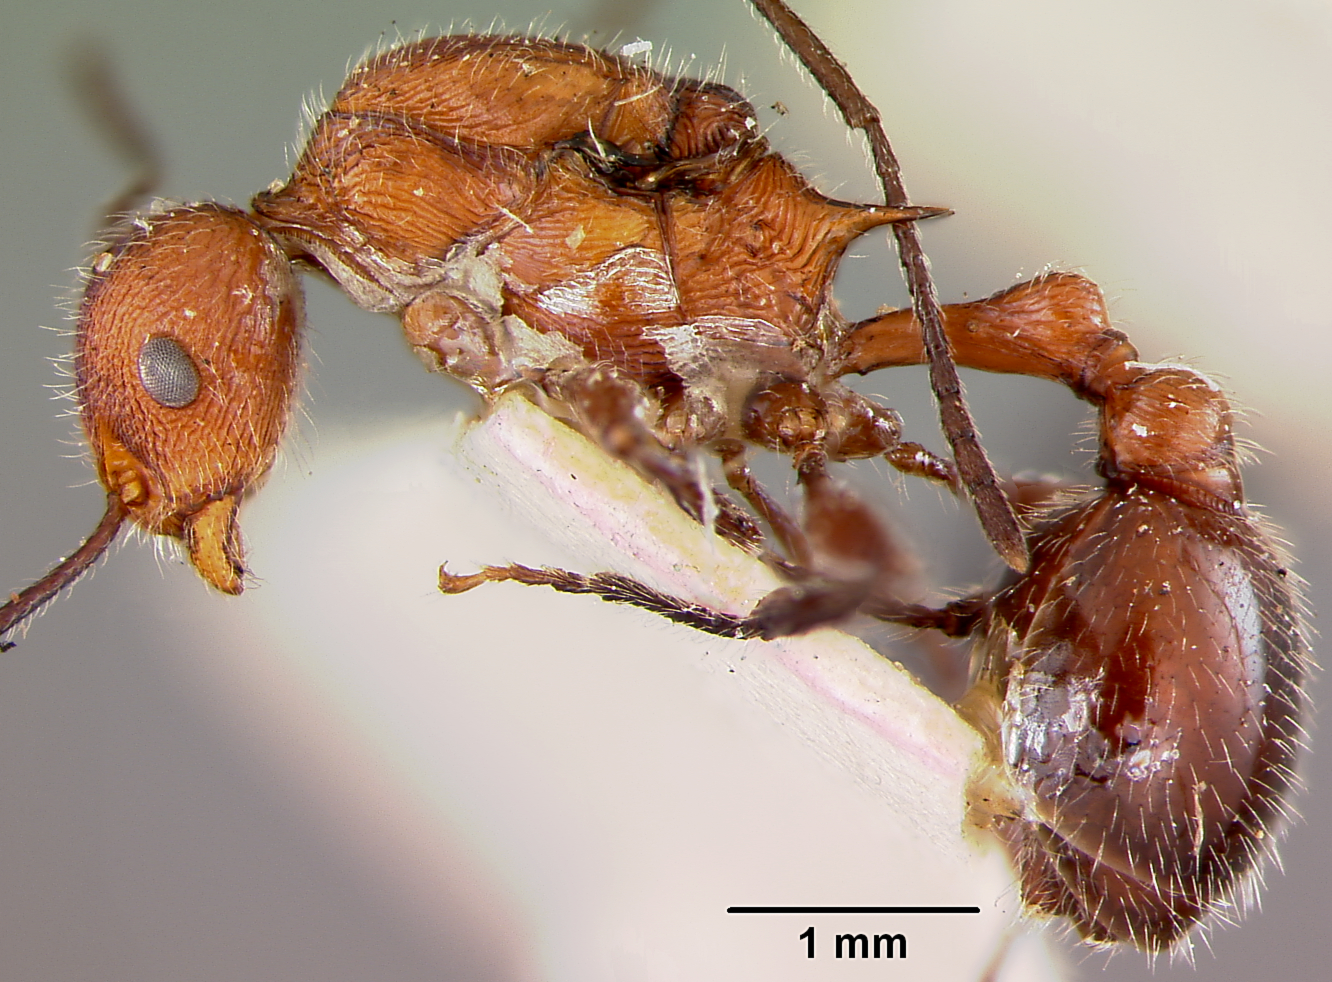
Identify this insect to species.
Macromischa manni
